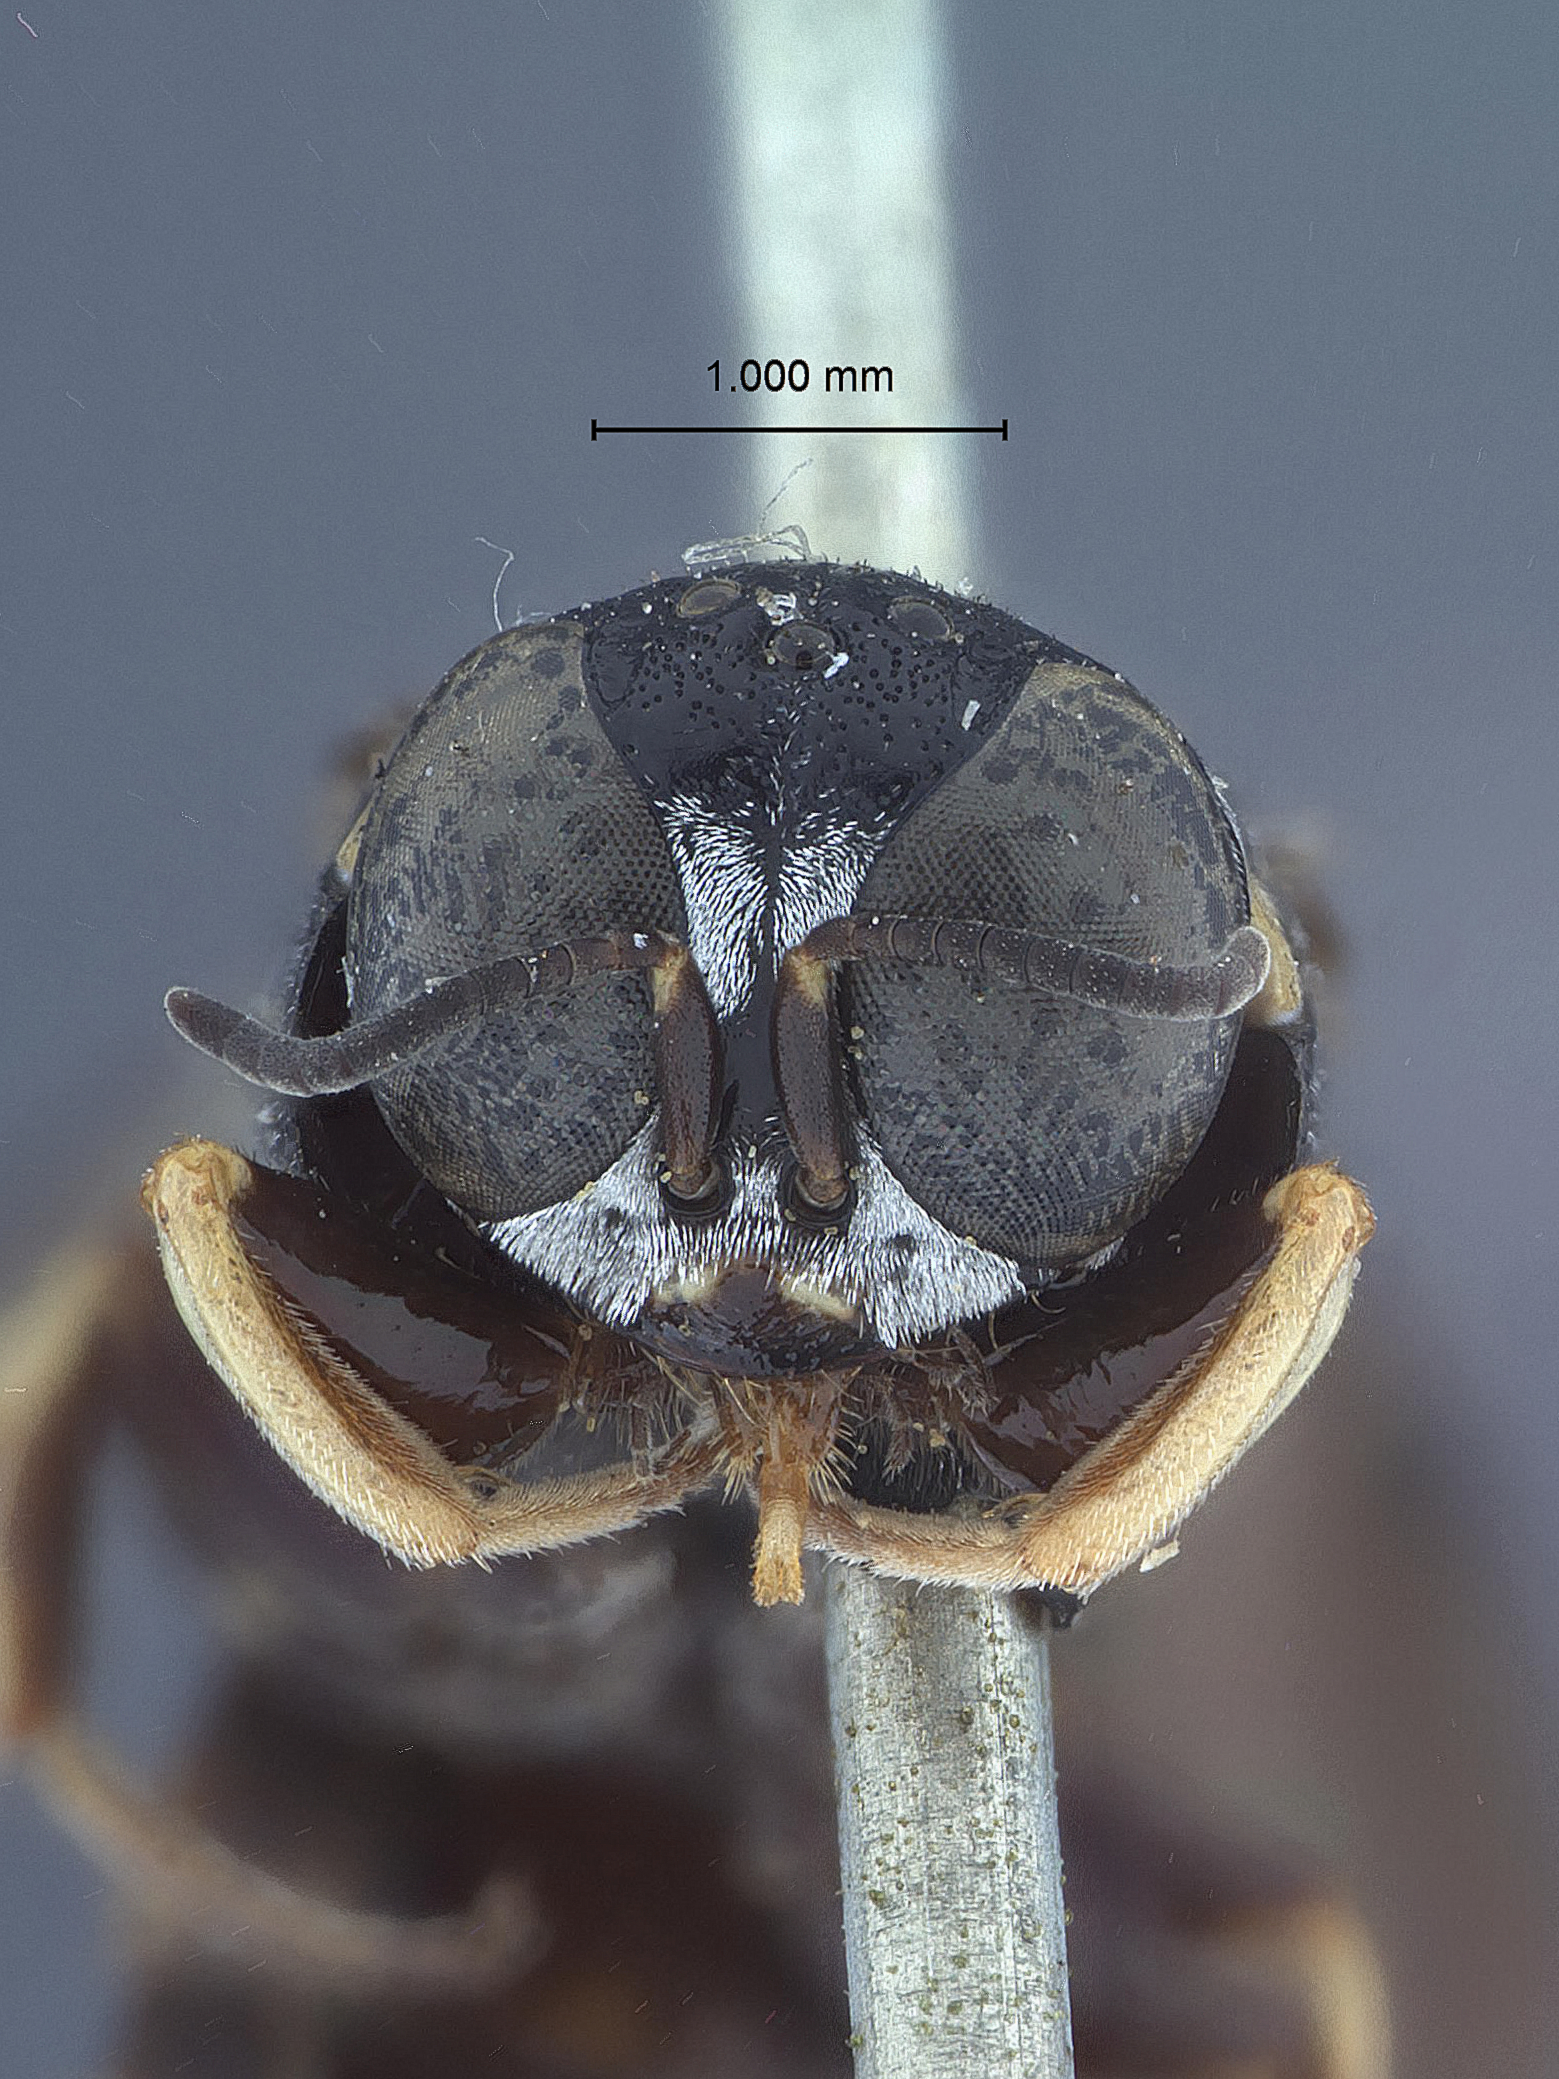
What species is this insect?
Anacrabro robertsoni
